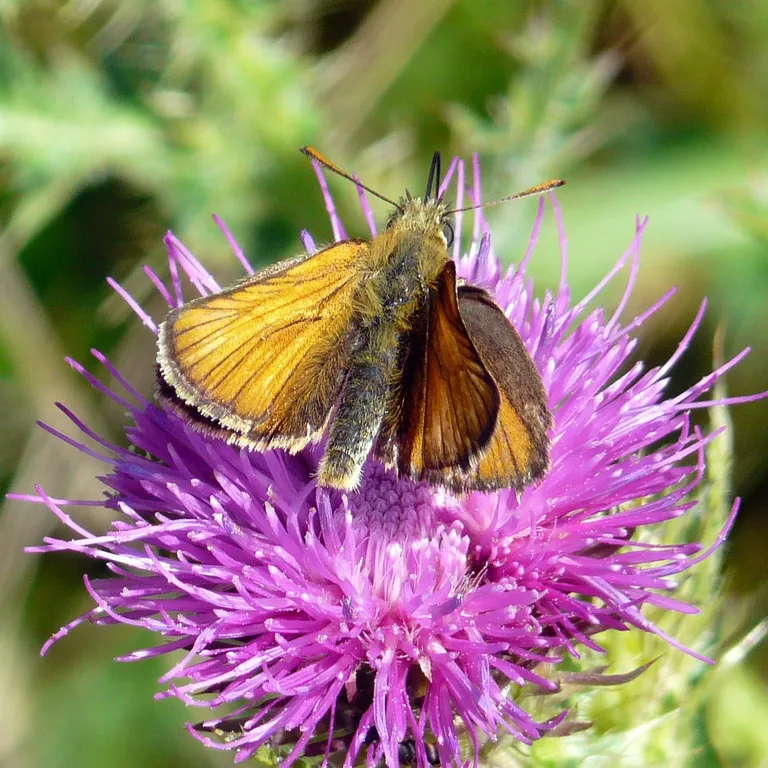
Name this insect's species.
Thymelicus sylvestris
